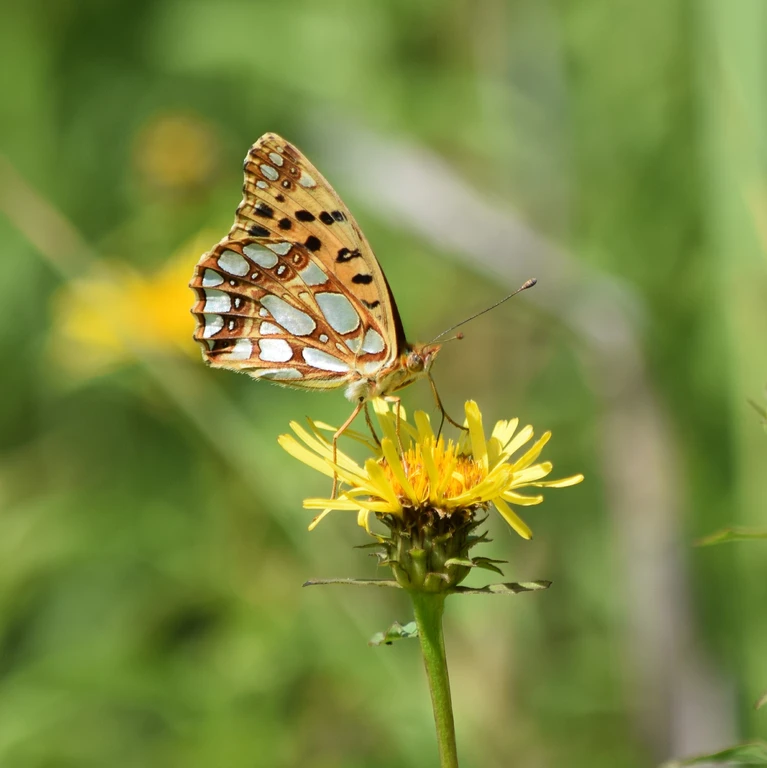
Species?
Issoria lathonia
